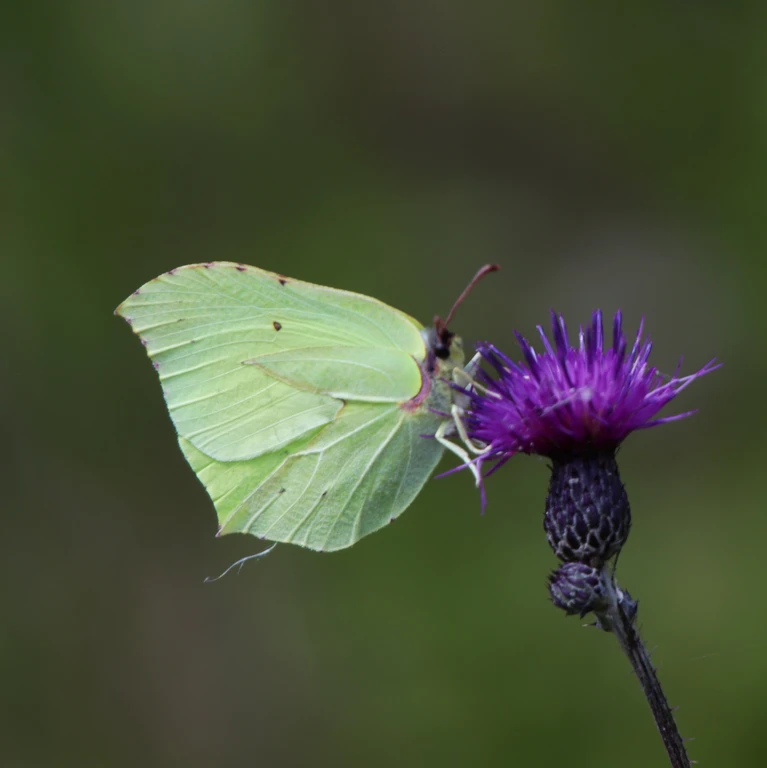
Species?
Gonepteryx rhamni
